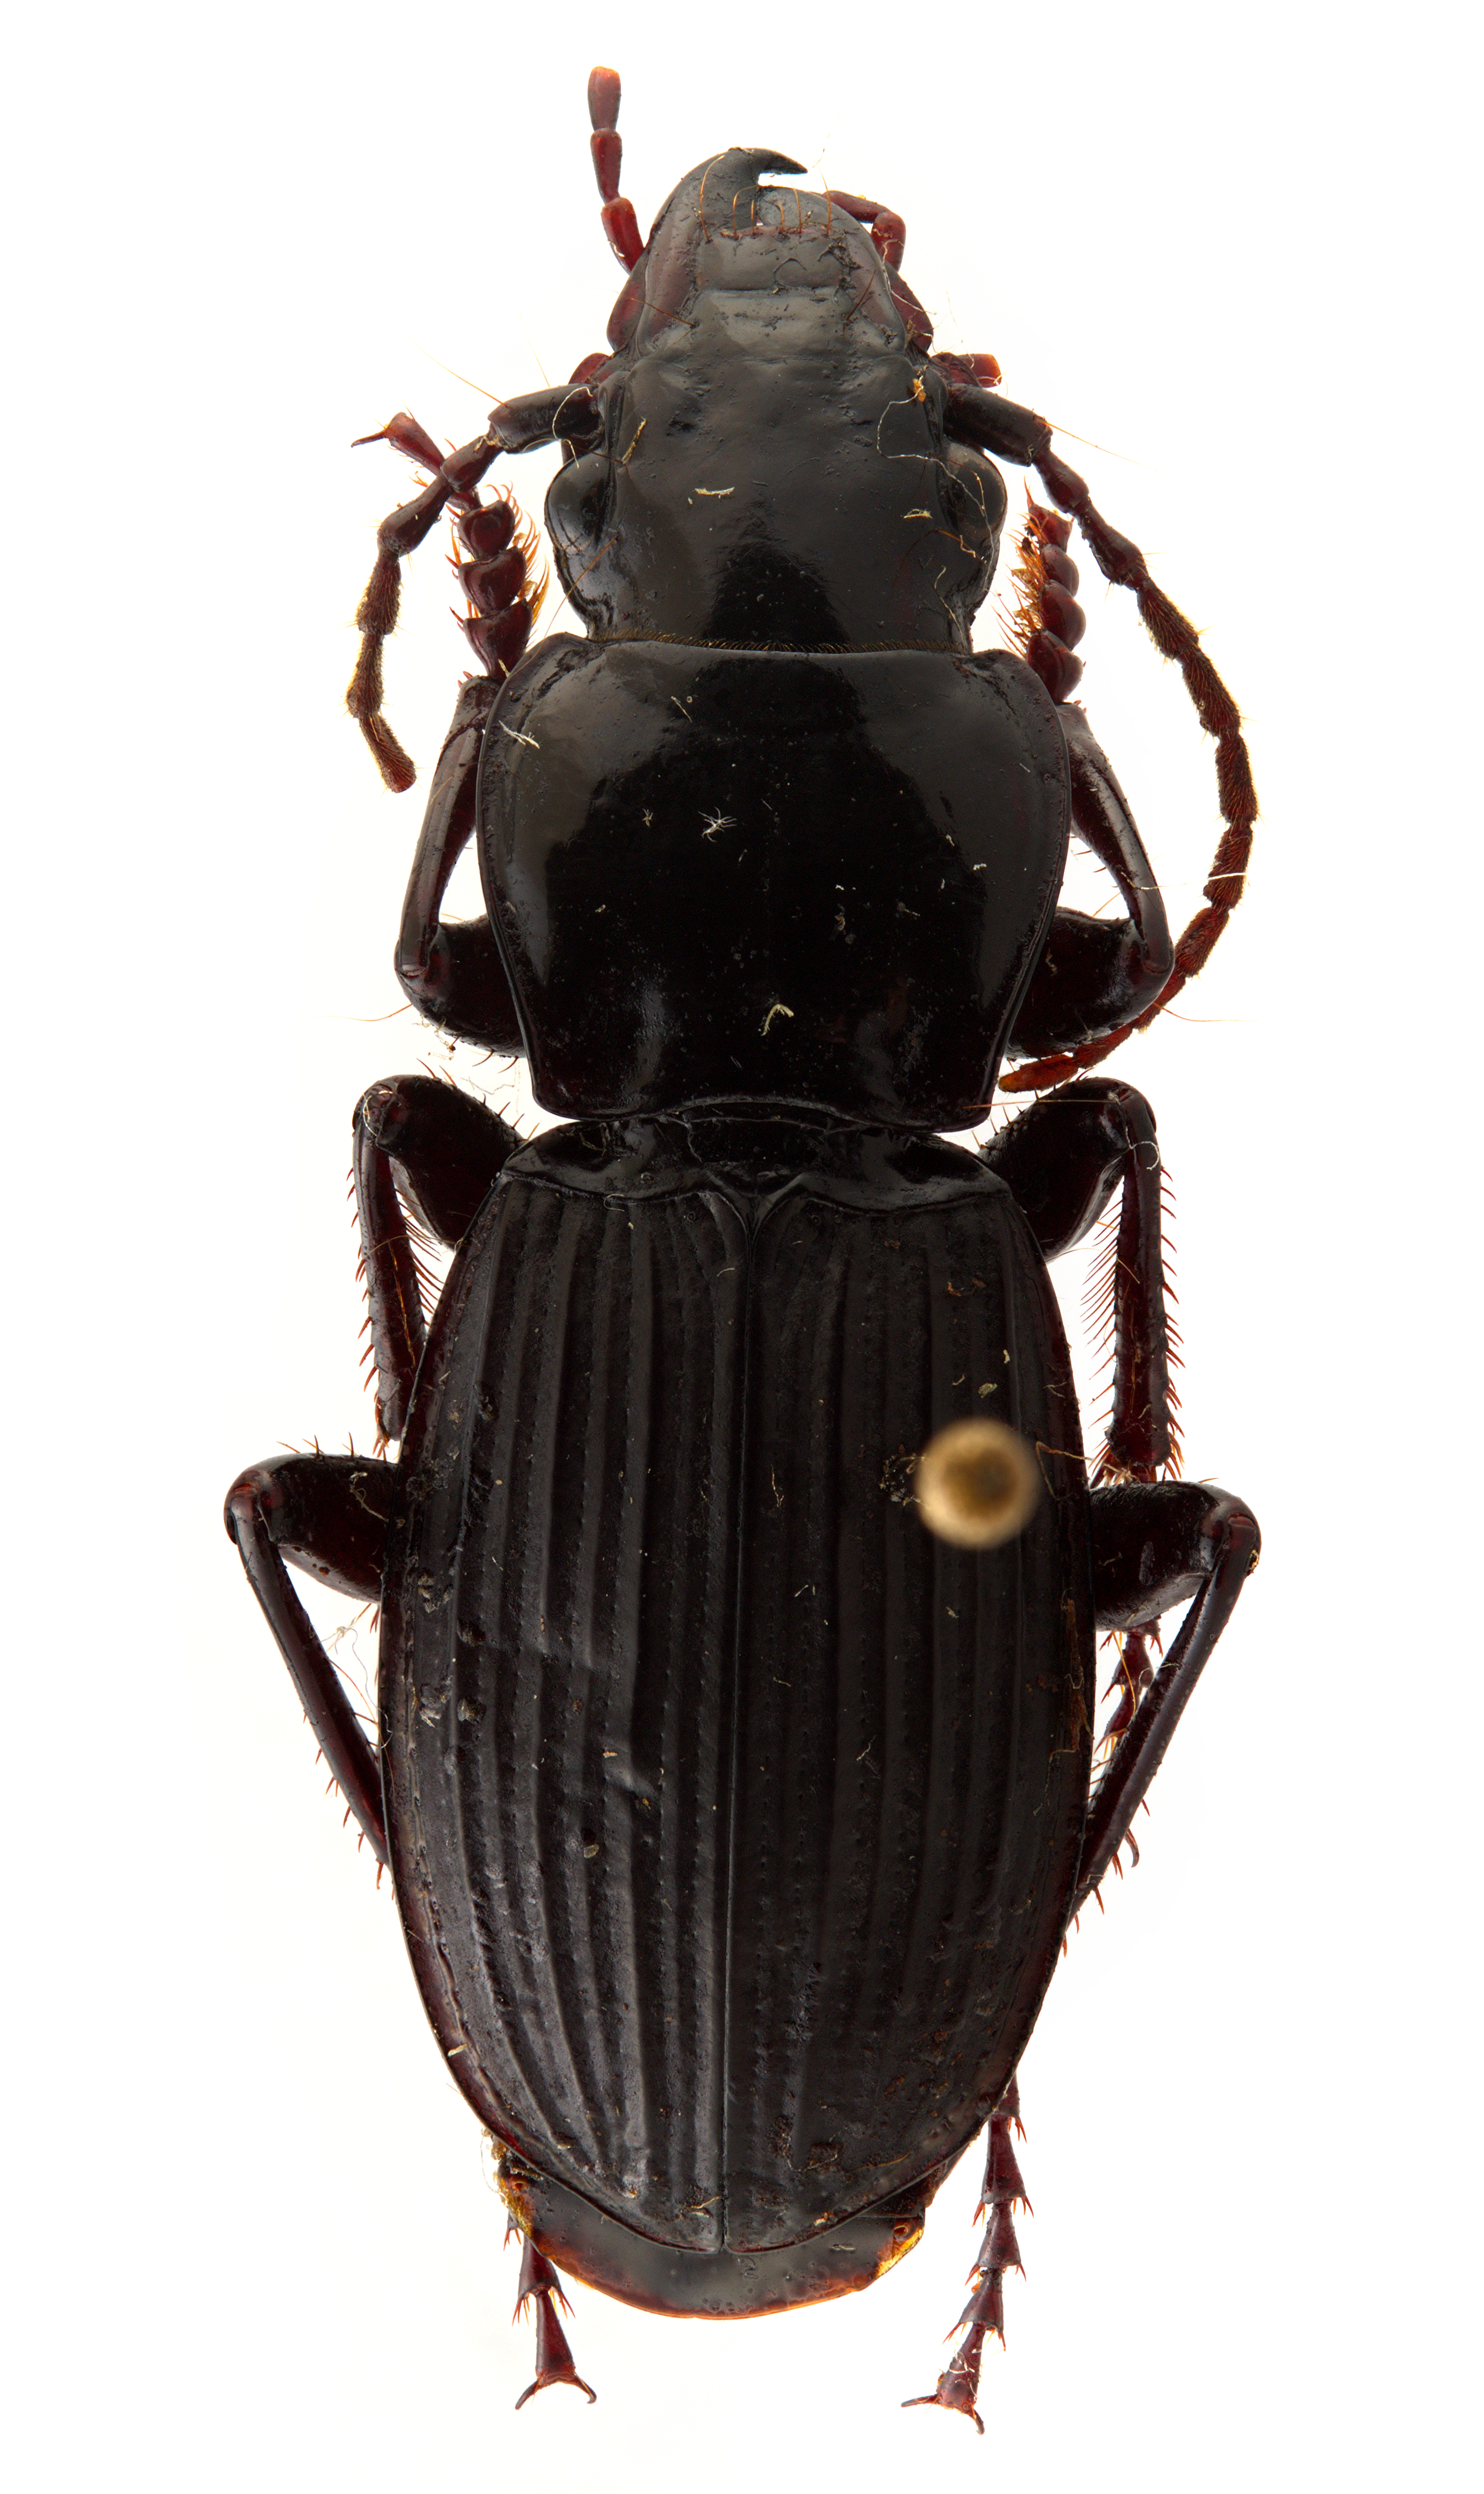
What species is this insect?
Trichosternus vigorsi
